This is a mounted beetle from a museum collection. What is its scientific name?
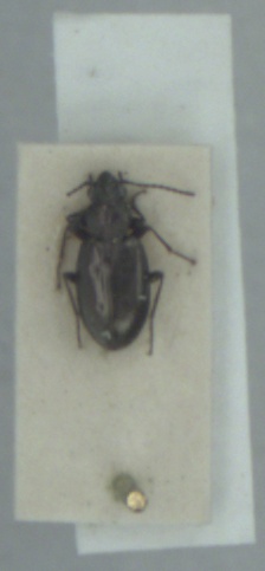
Bembidion bipunctatum
